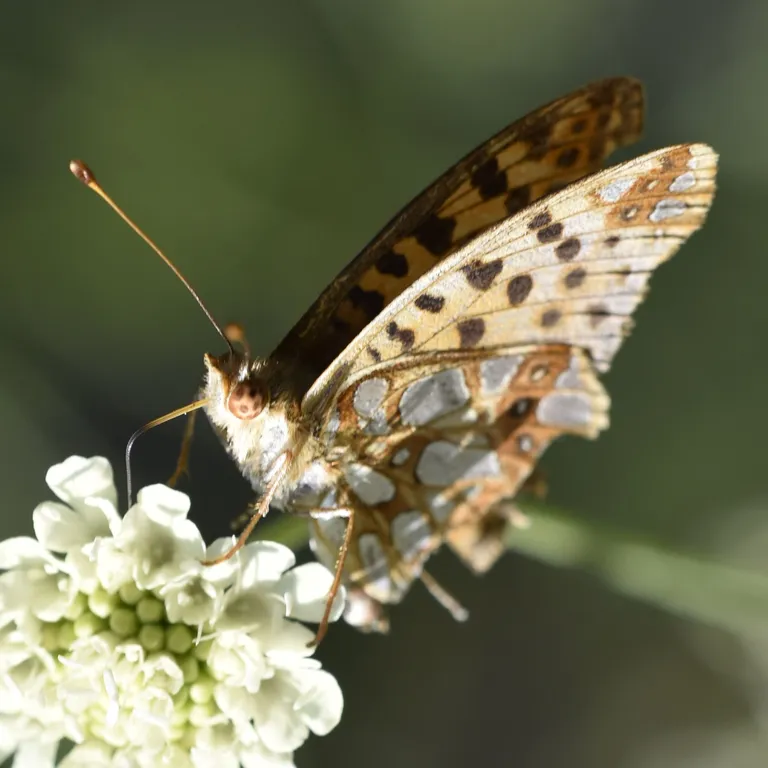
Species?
Issoria lathonia
